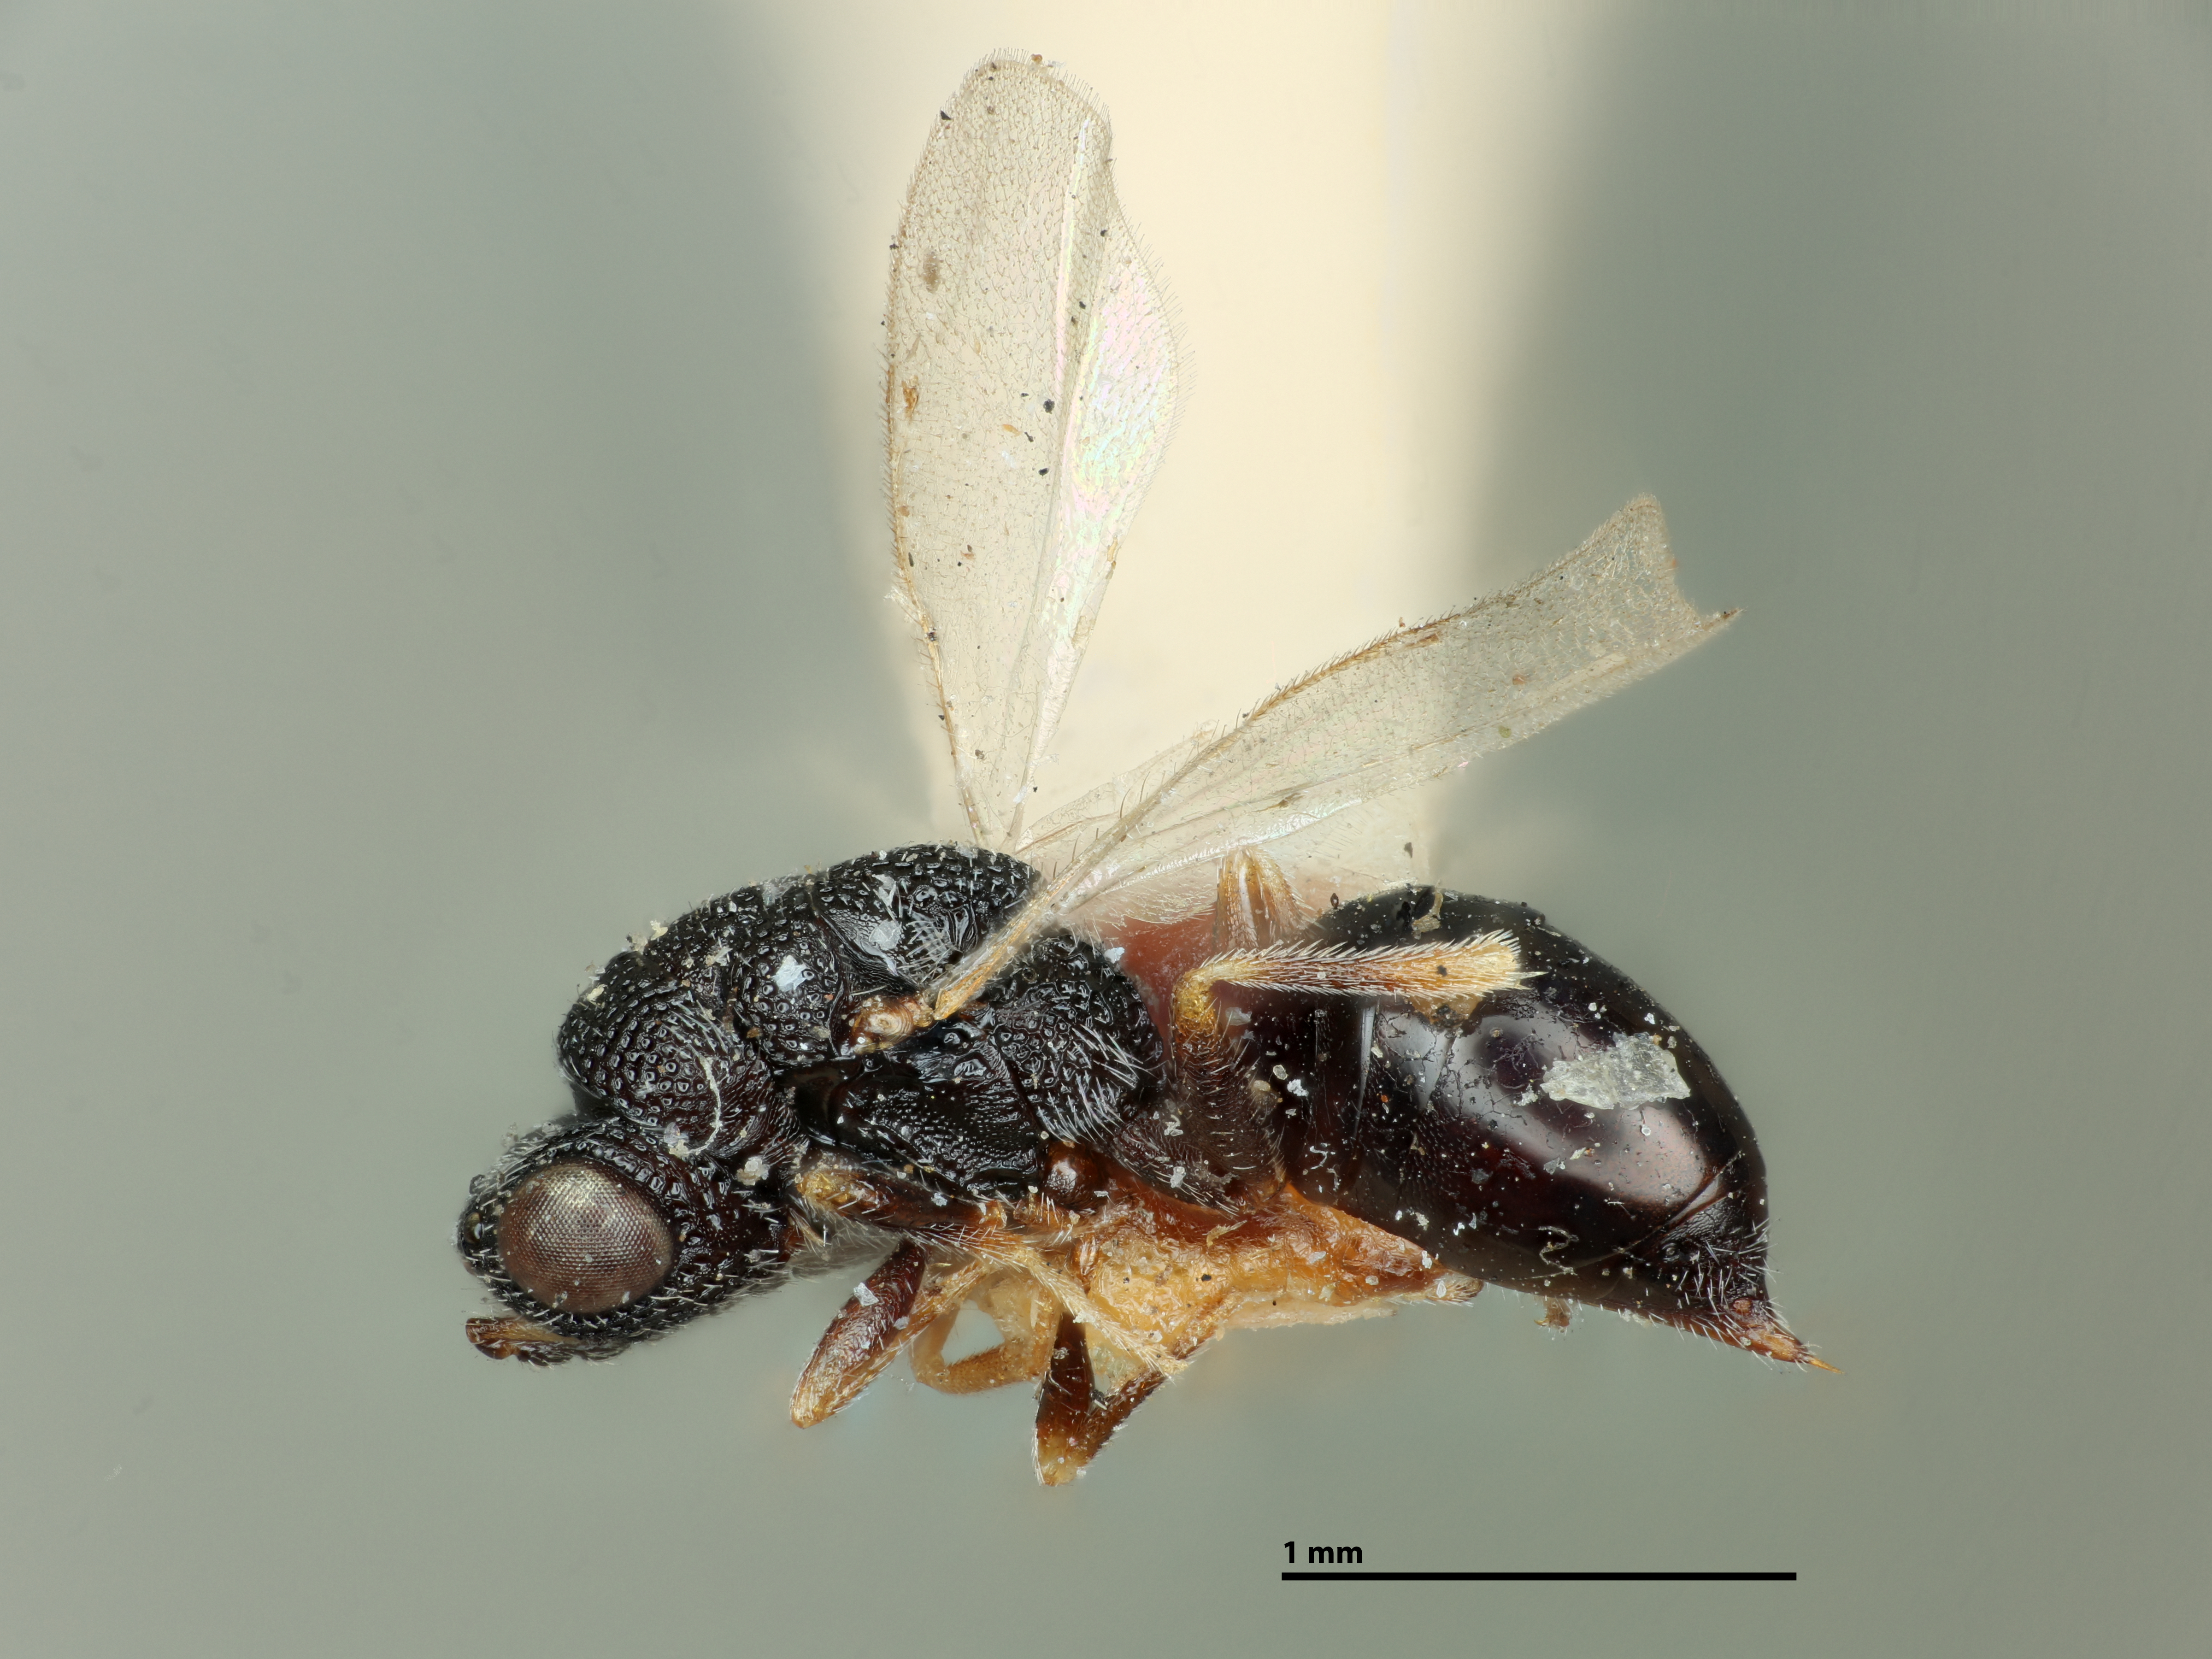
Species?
Decatoma maculipes
